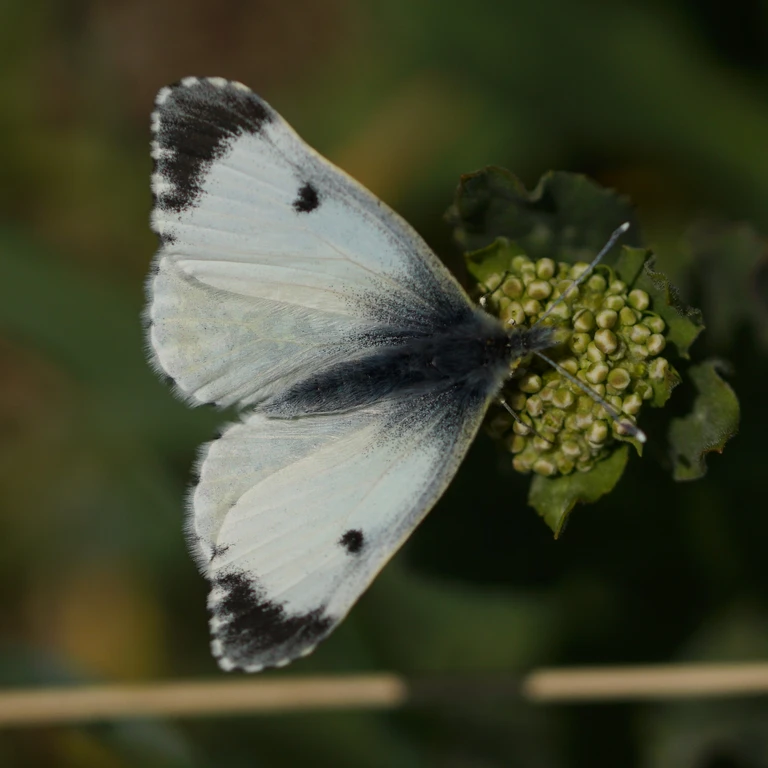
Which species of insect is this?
Anthocharis cardamines
